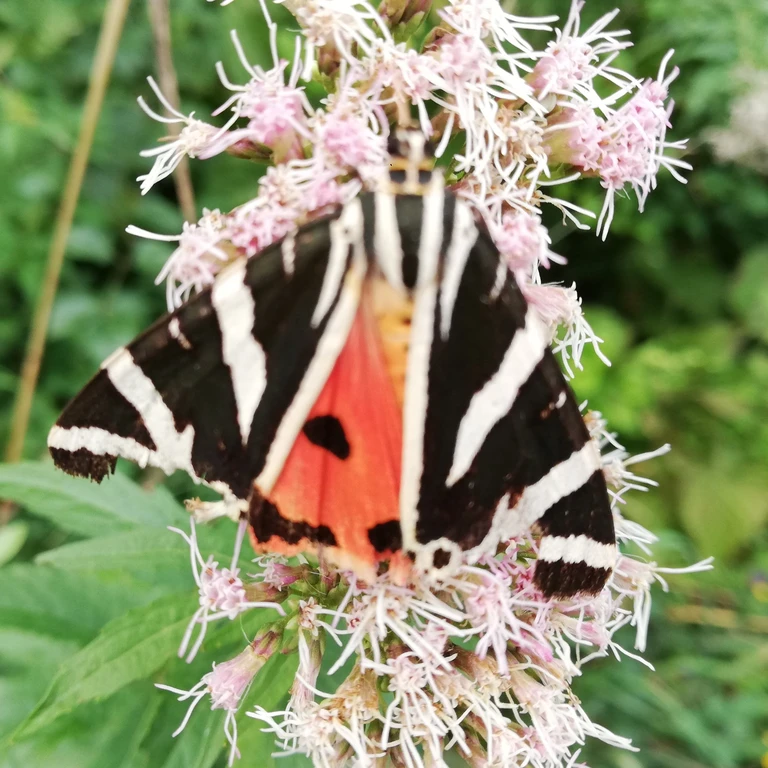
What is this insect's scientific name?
Euplagia quadripunctaria
